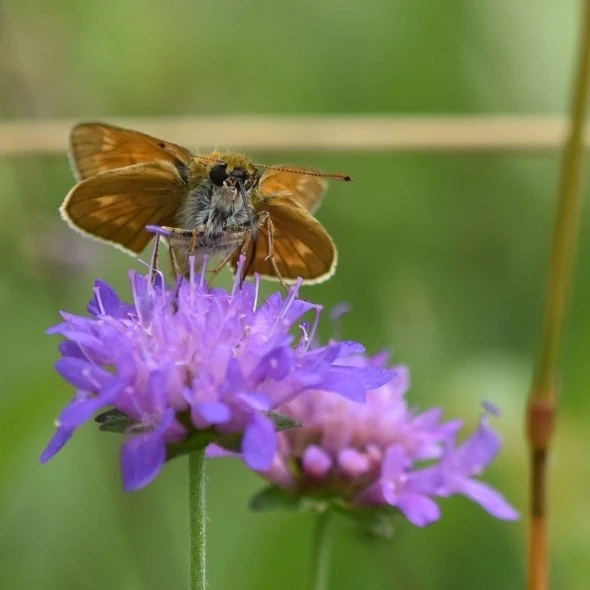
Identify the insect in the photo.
Ochlodes sylvanus (also Ochlodes venata)
